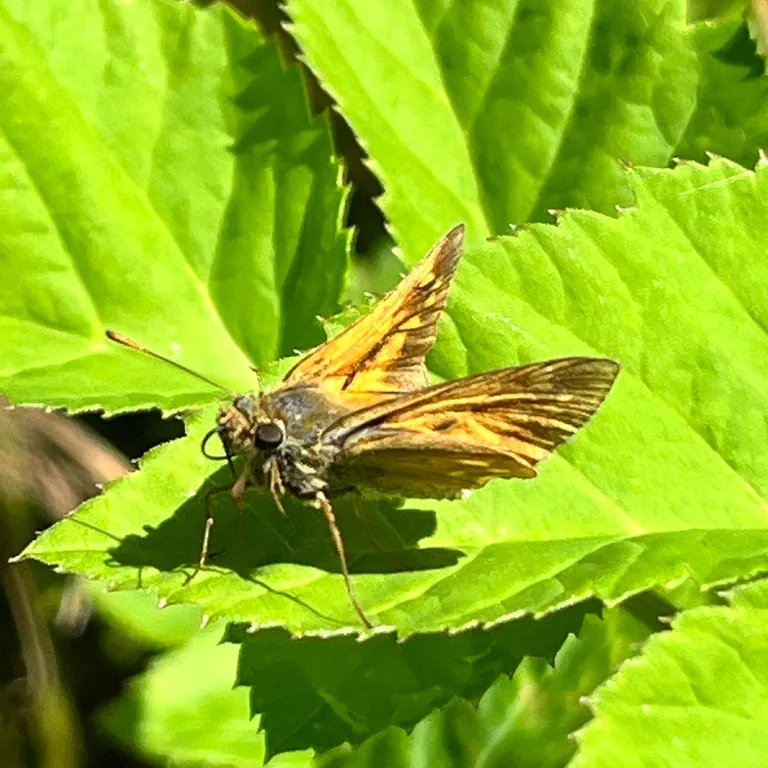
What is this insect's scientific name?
Ochlodes sylvanus (also Ochlodes venata)
